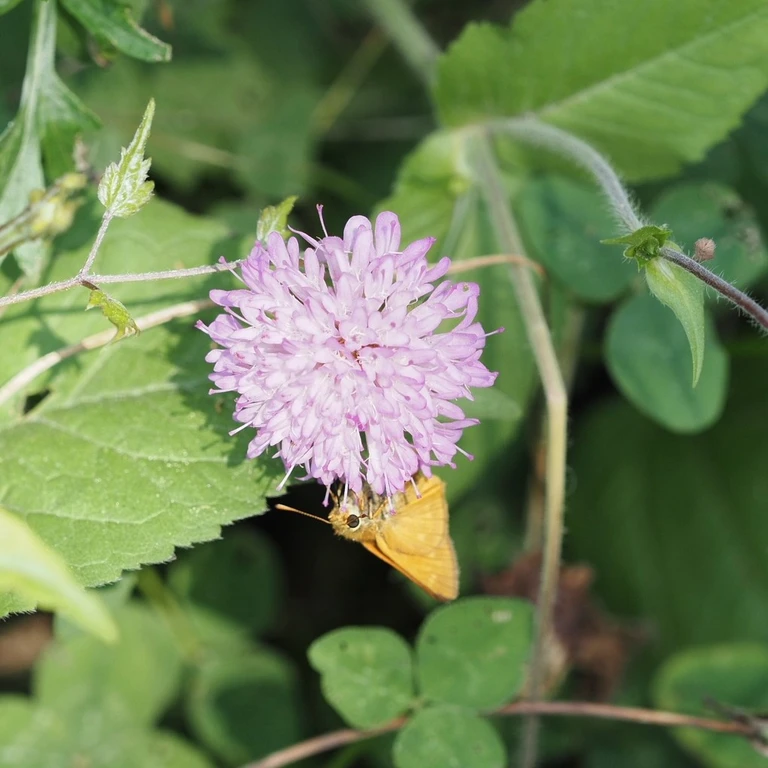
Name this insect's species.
Ochlodes sylvanus (also Ochlodes venata)
